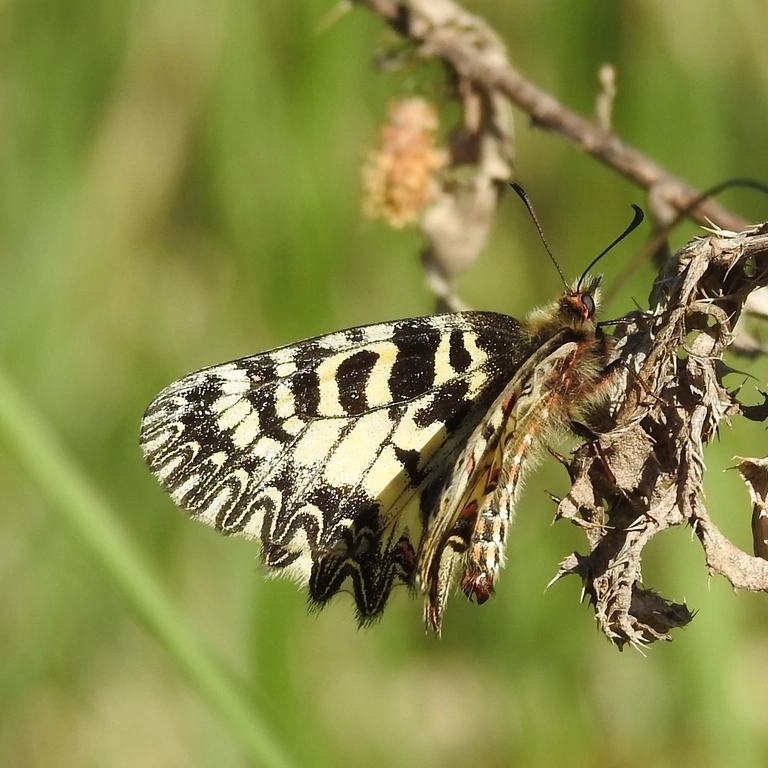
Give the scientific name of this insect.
Zerynthia polyxena
